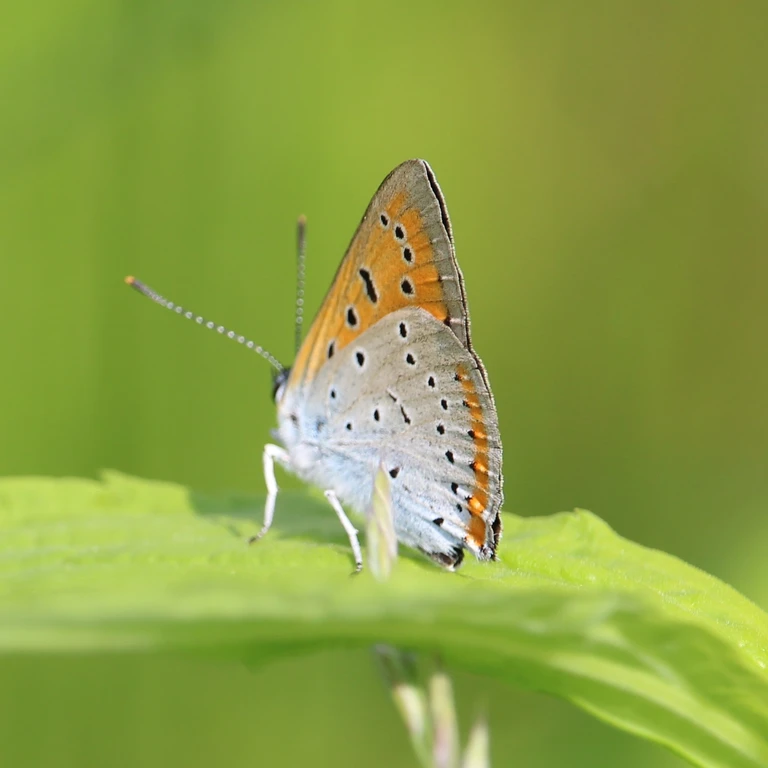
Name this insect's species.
Lycaena dispar
